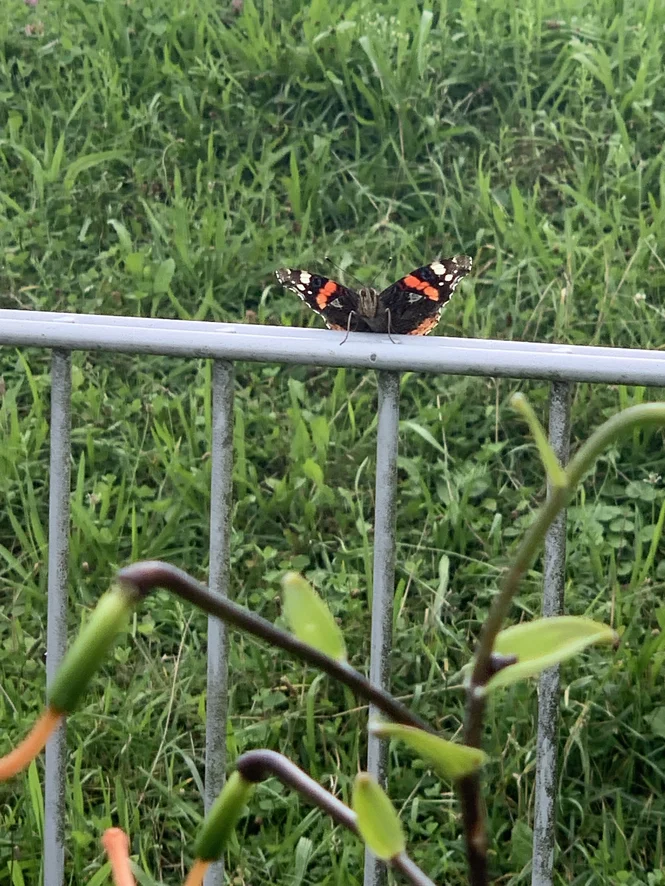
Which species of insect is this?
Vanessa atalanta
